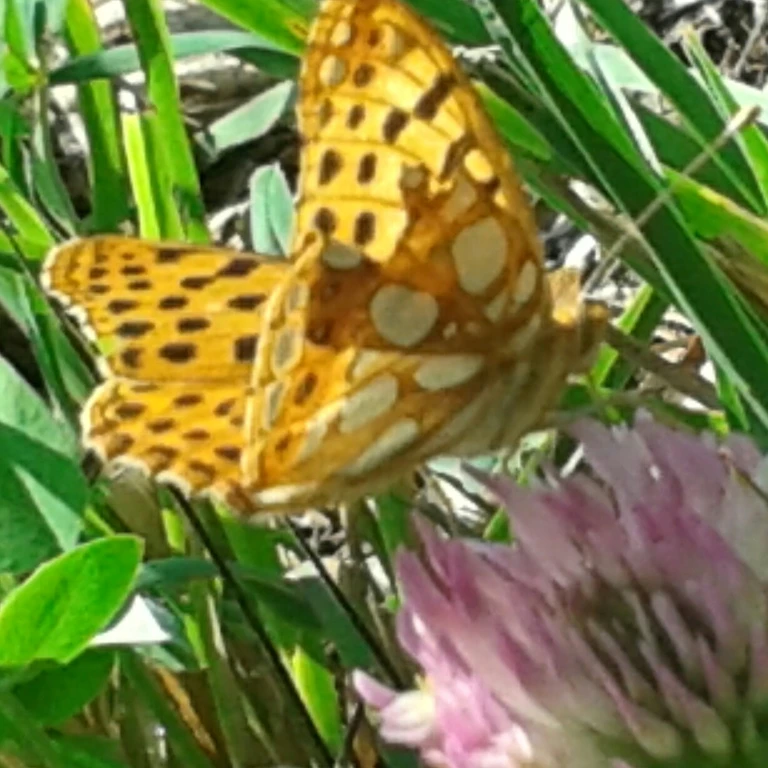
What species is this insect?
Issoria lathonia
